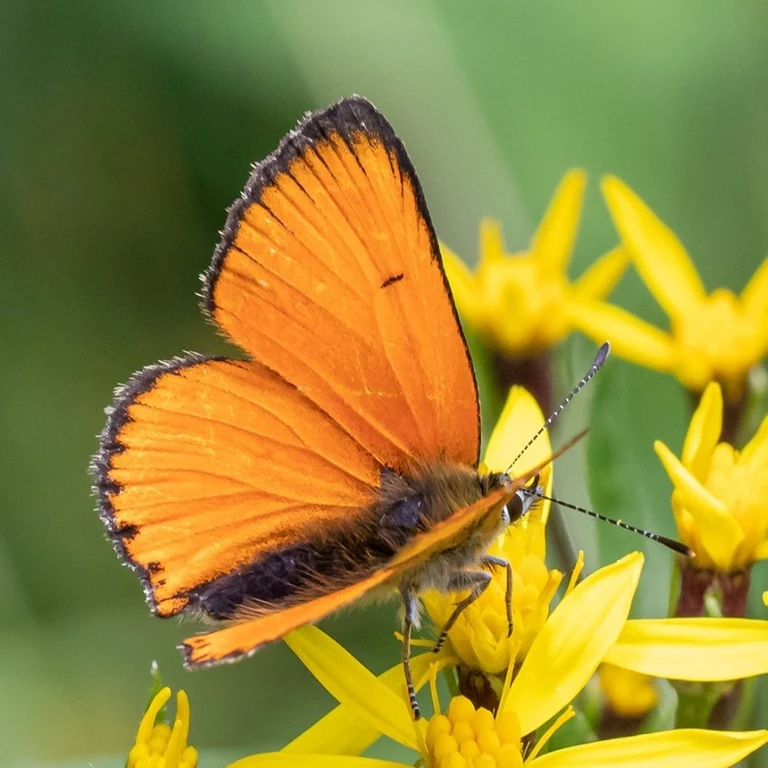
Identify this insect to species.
Lycaena dispar
